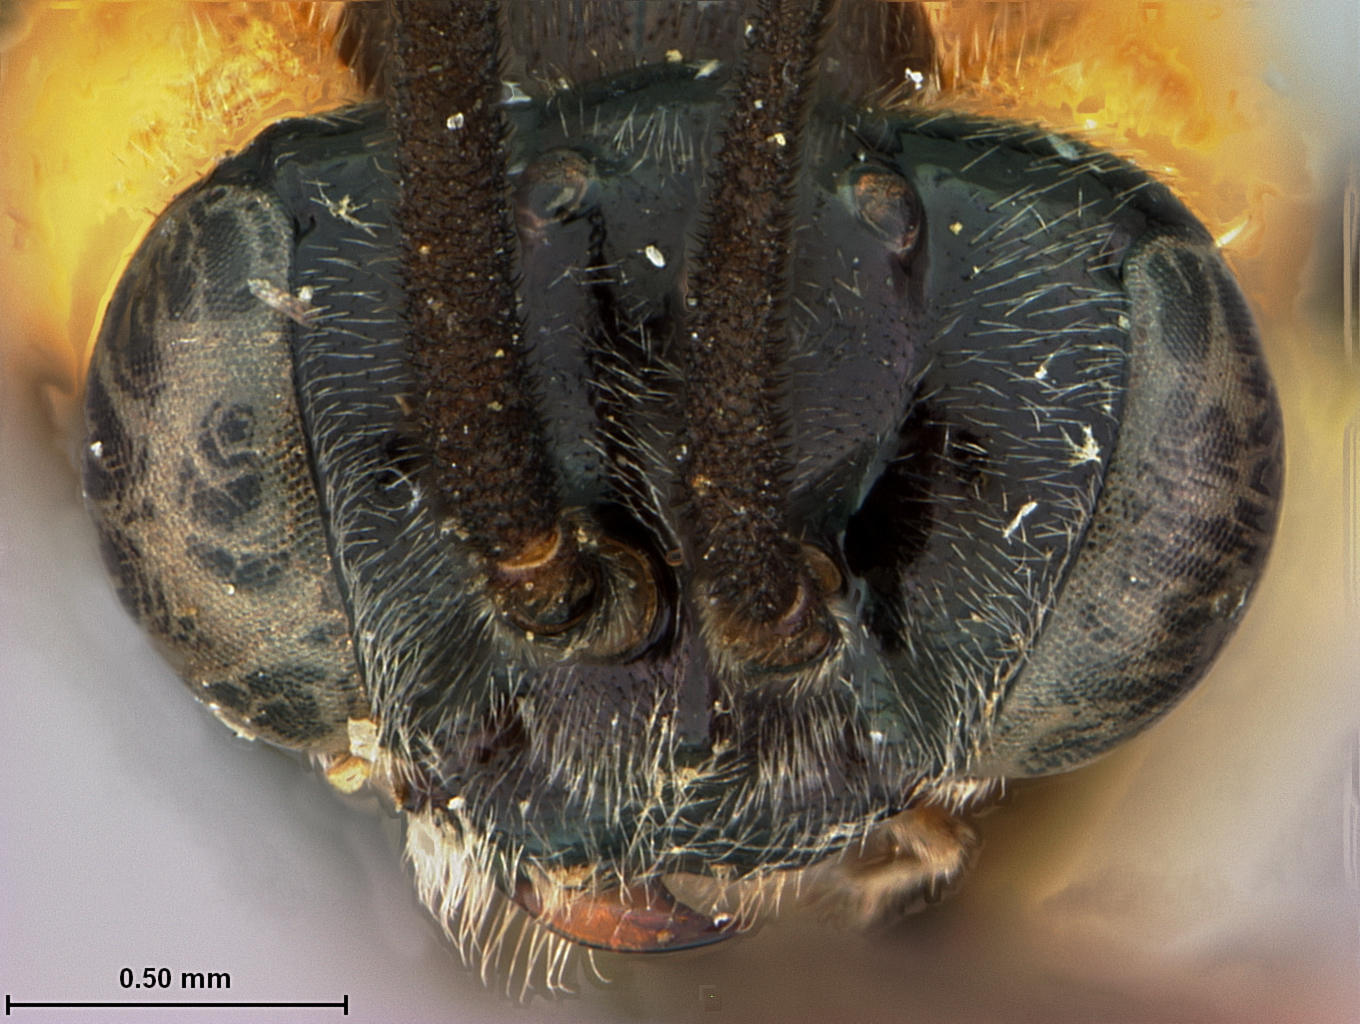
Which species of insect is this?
Sphacophilus edus
